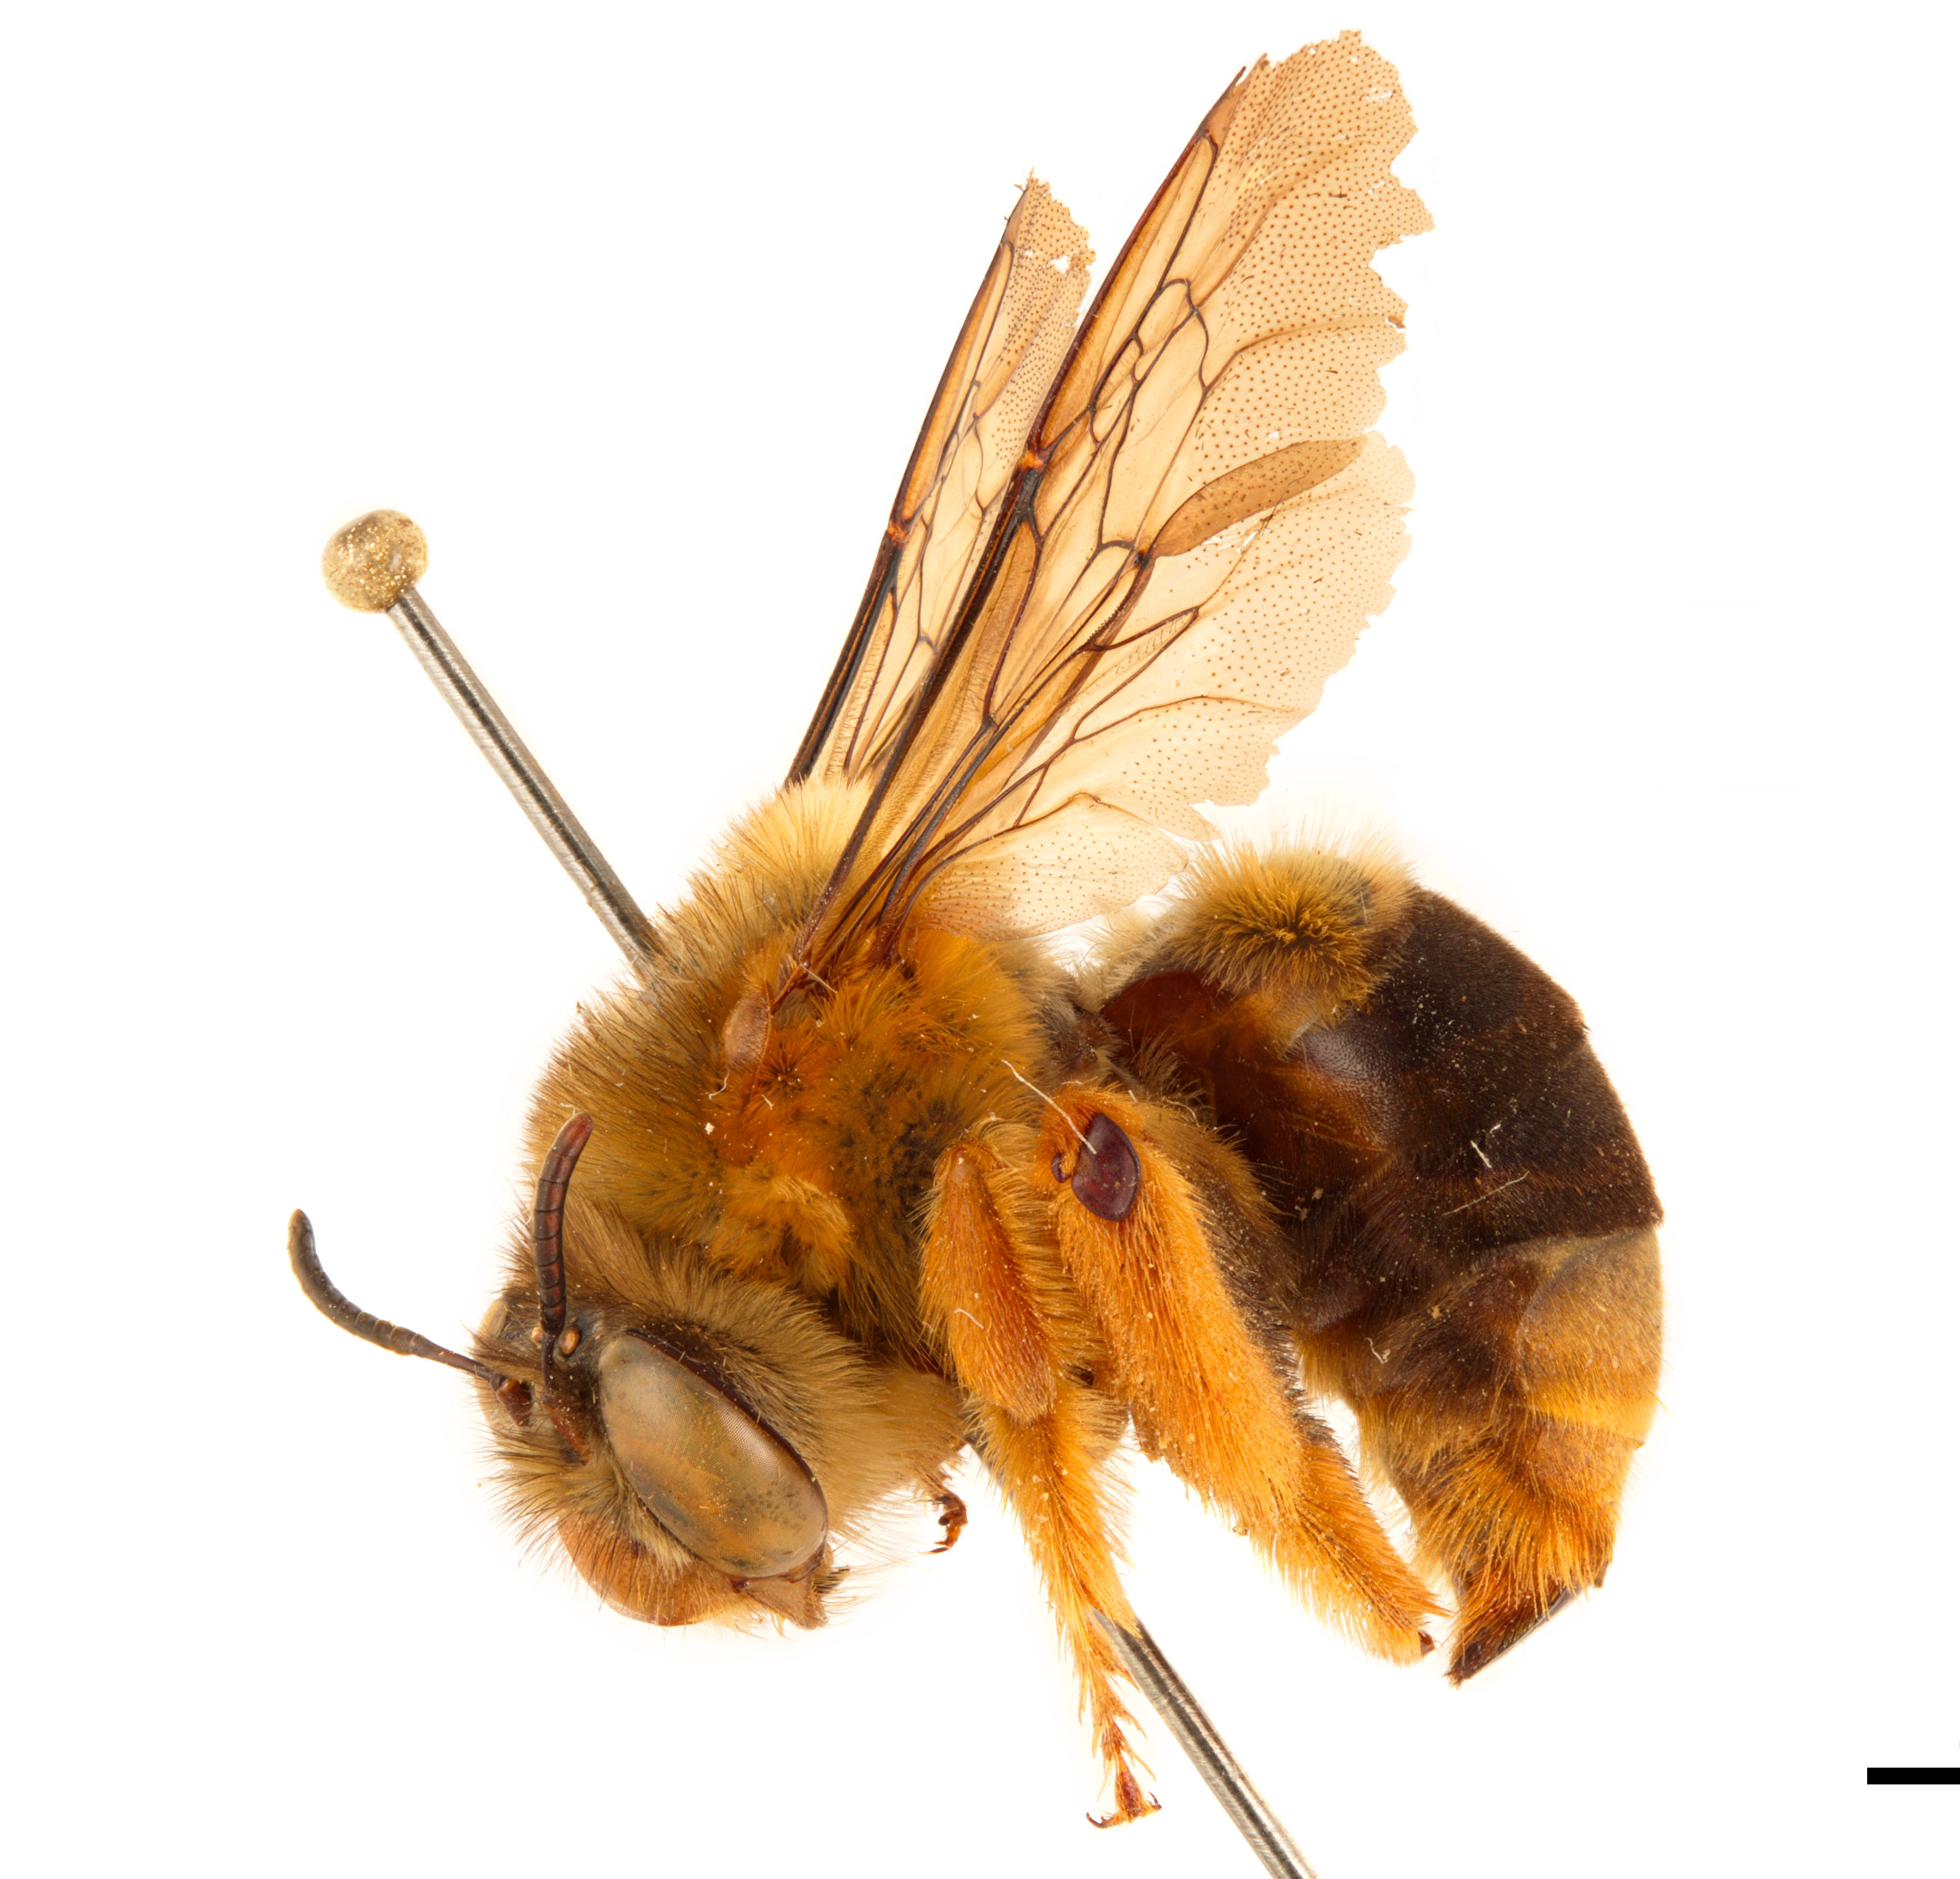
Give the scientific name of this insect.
Pachymelus bicolor
